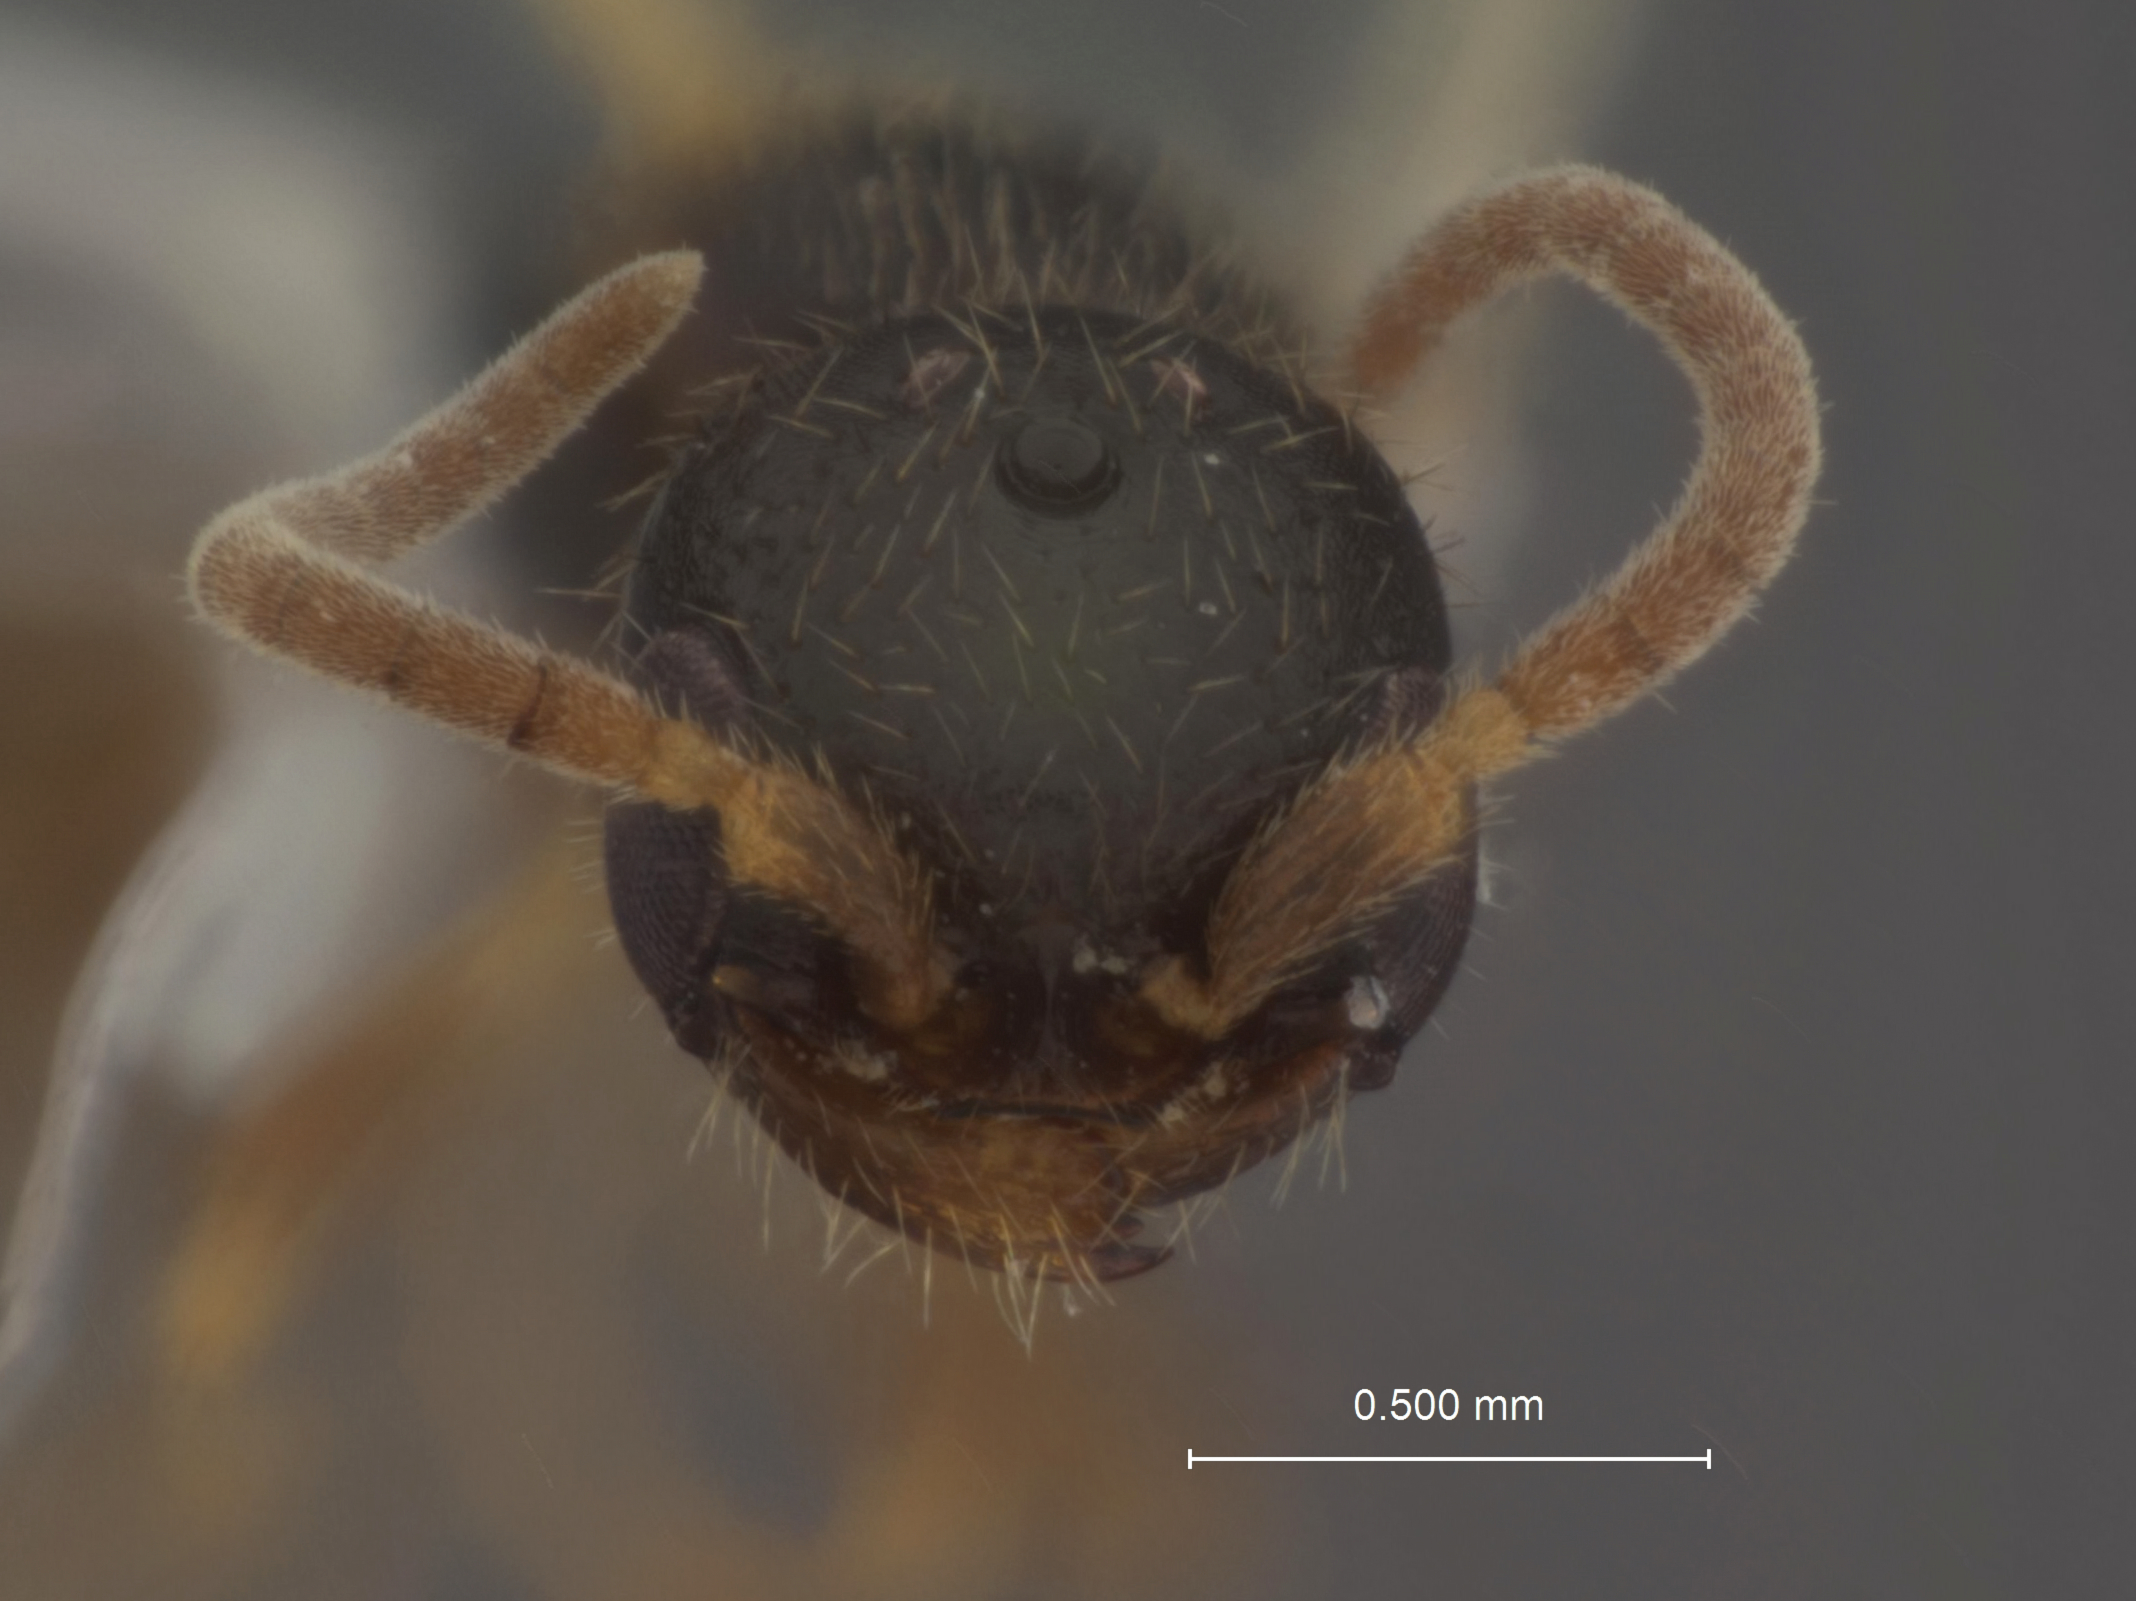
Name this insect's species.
Pseudisobrachium krombeini
